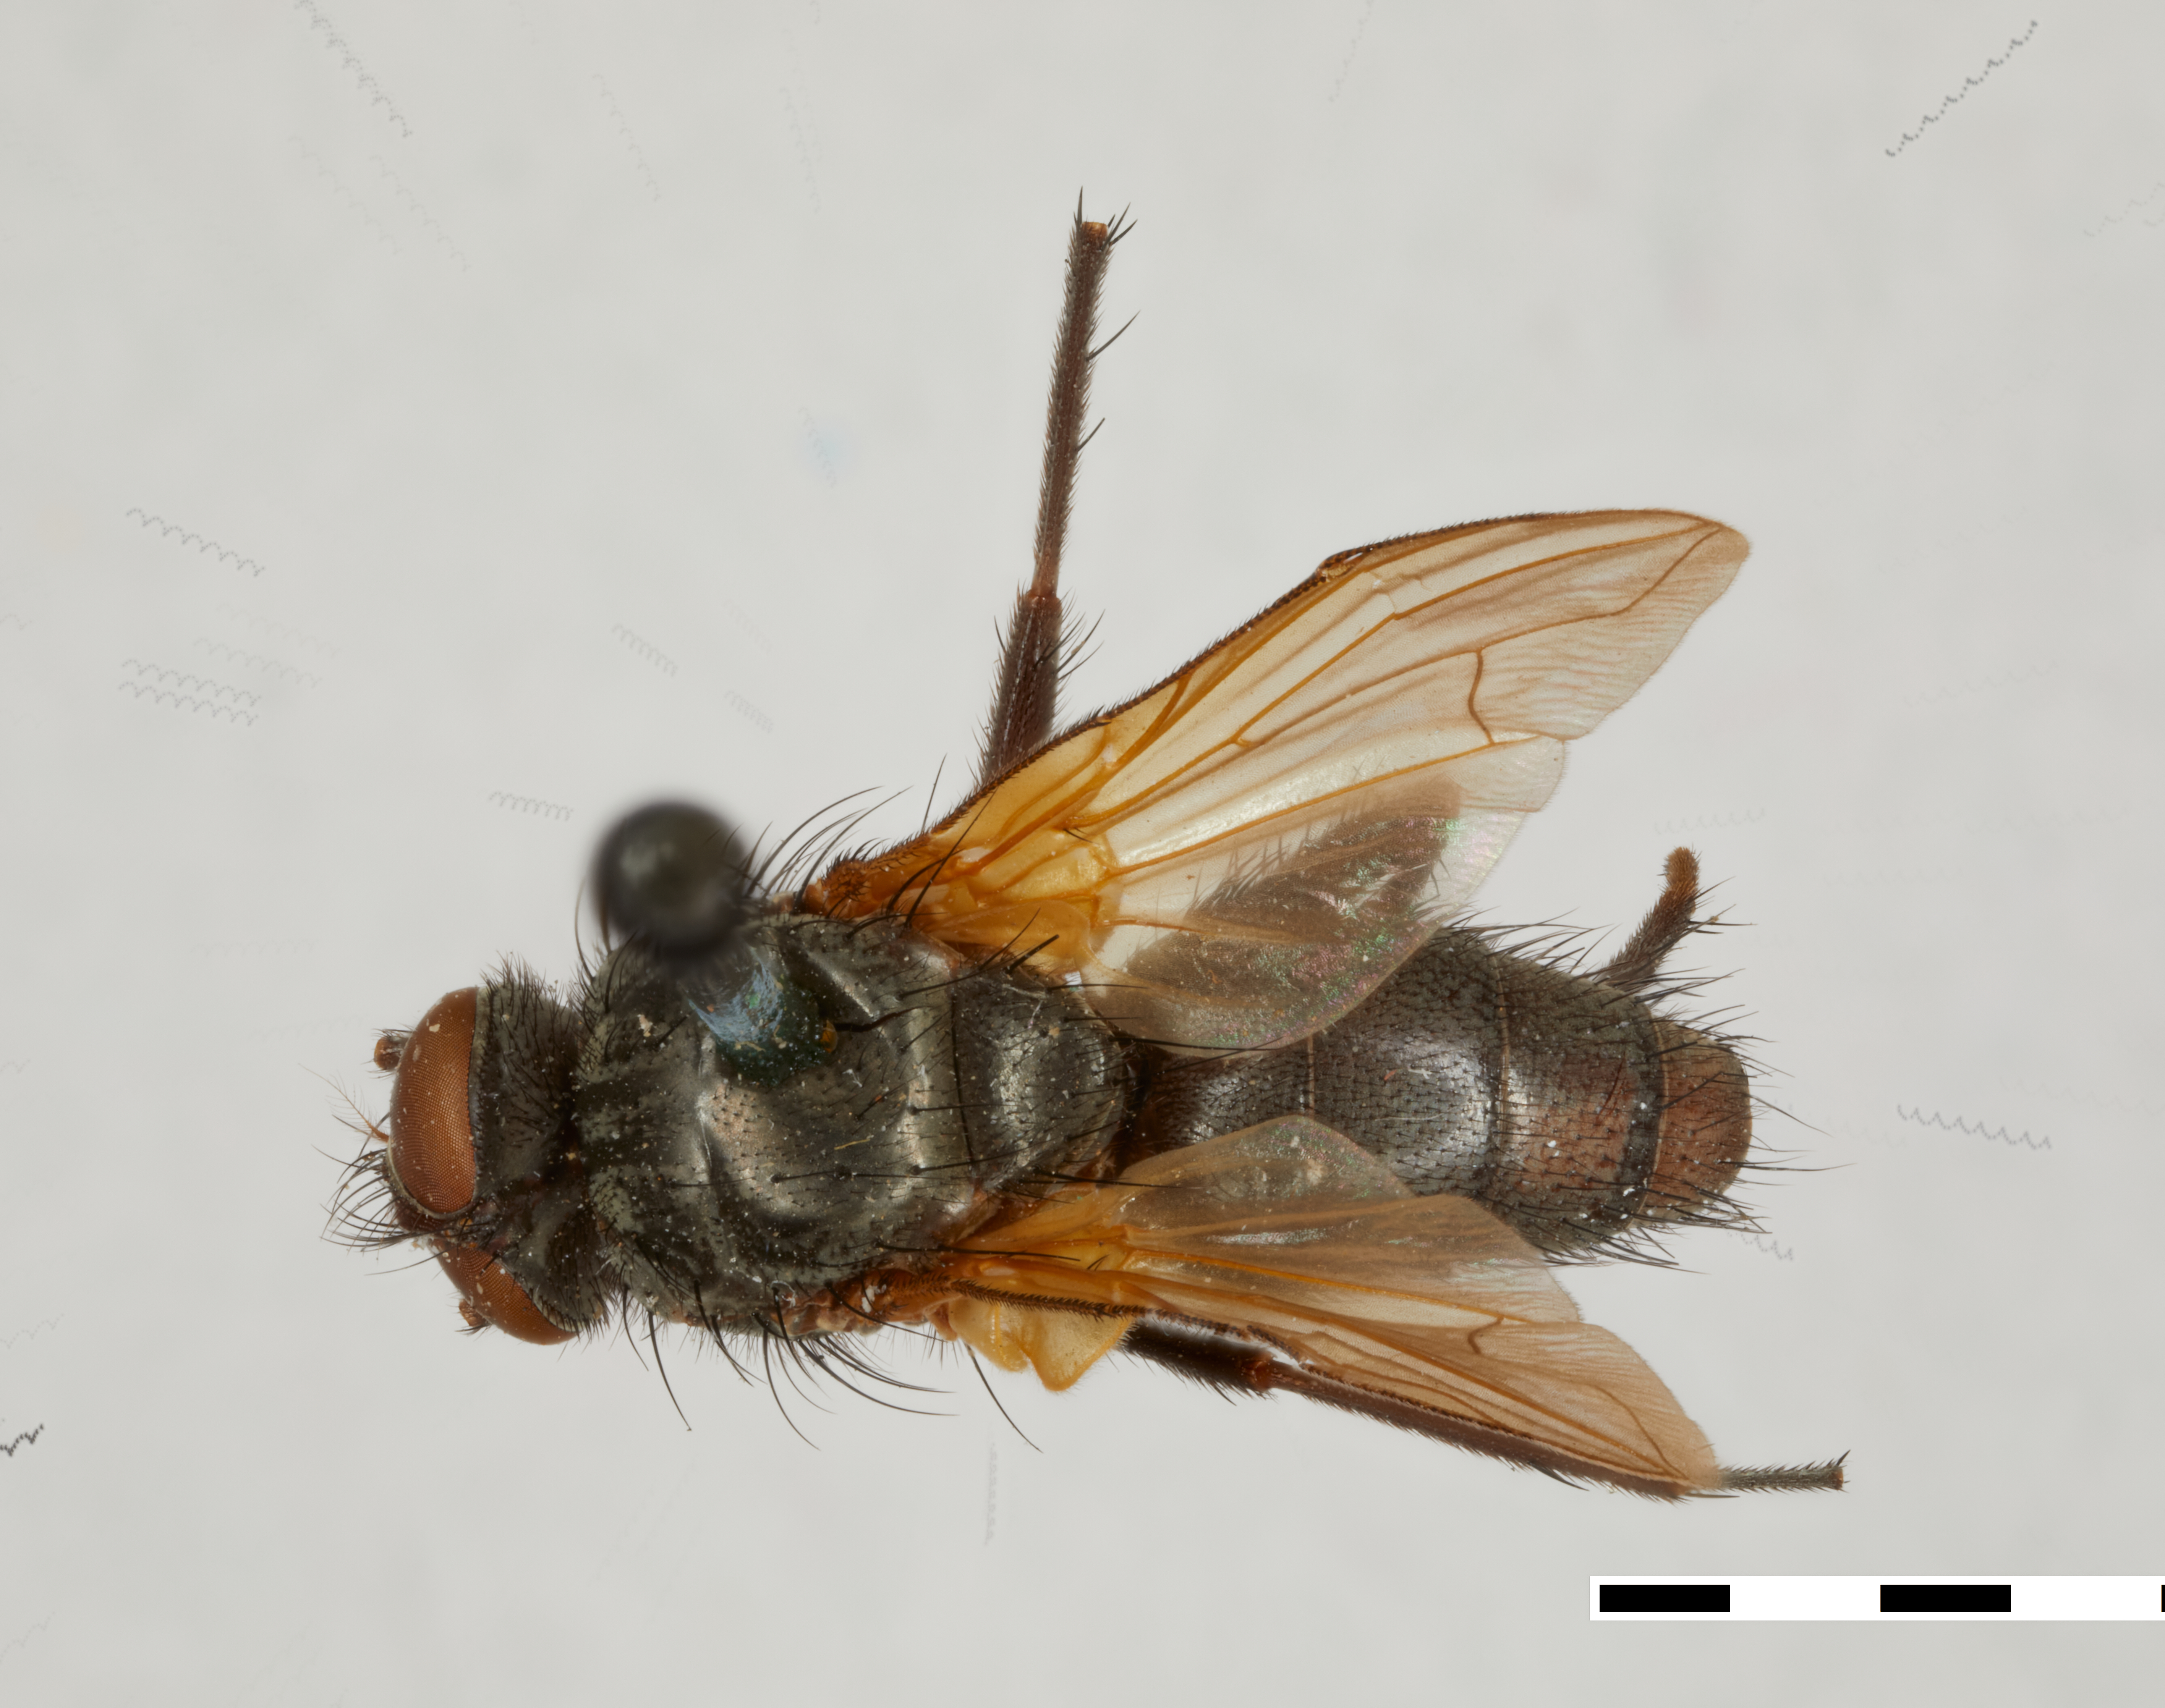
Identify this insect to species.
Chaetona flavipennis (also Melanomya flavipennis)
